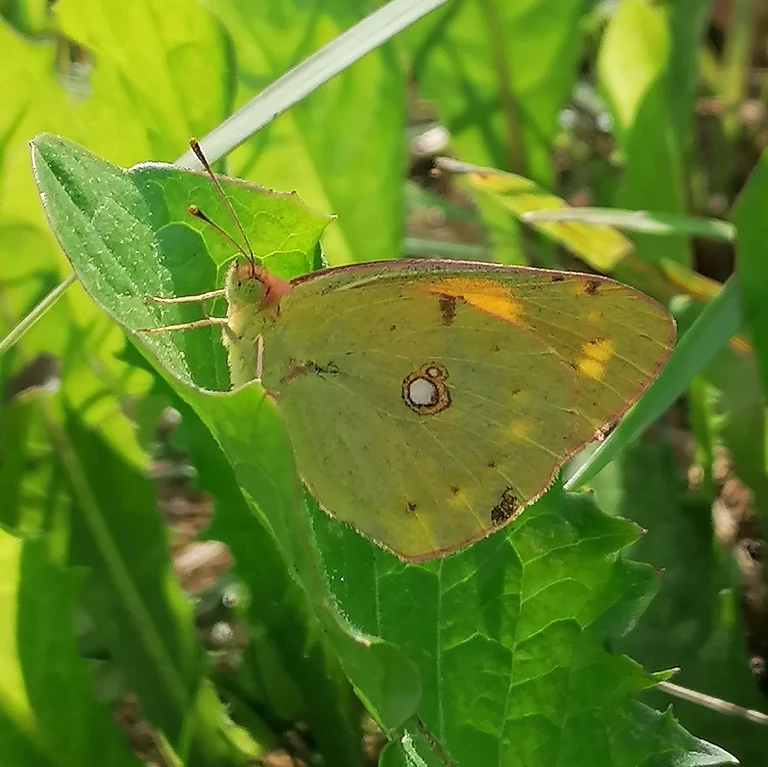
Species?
Colias croceus
